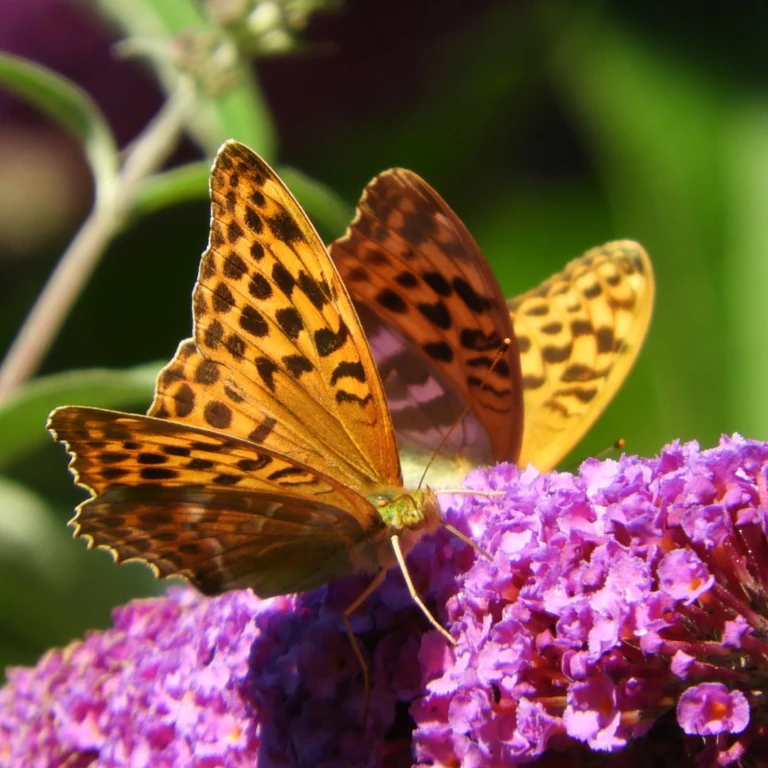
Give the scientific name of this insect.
Argynnis paphia
